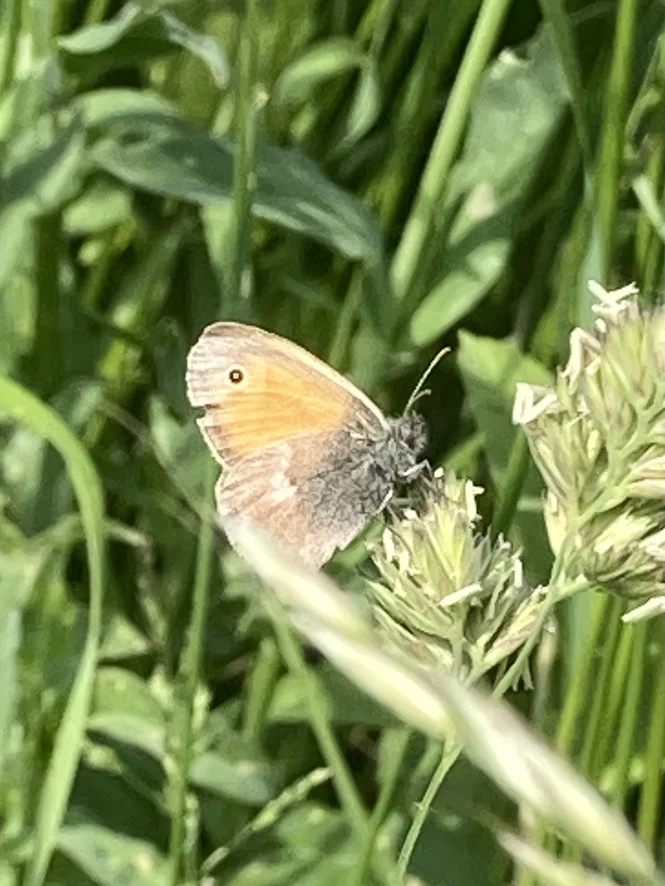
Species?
Coenonympha pamphilus
